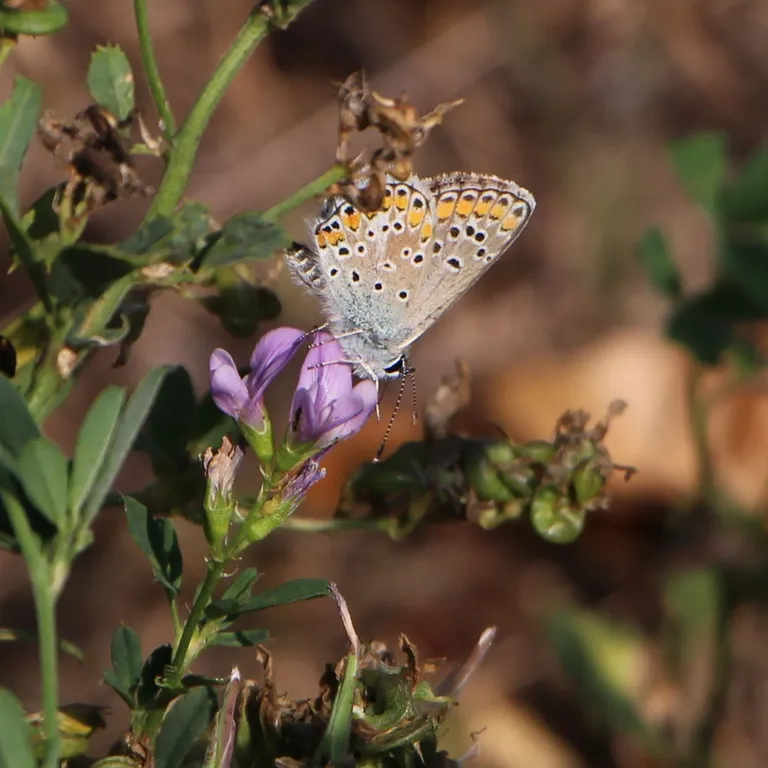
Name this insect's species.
Aricia agestis/artaxerxes
